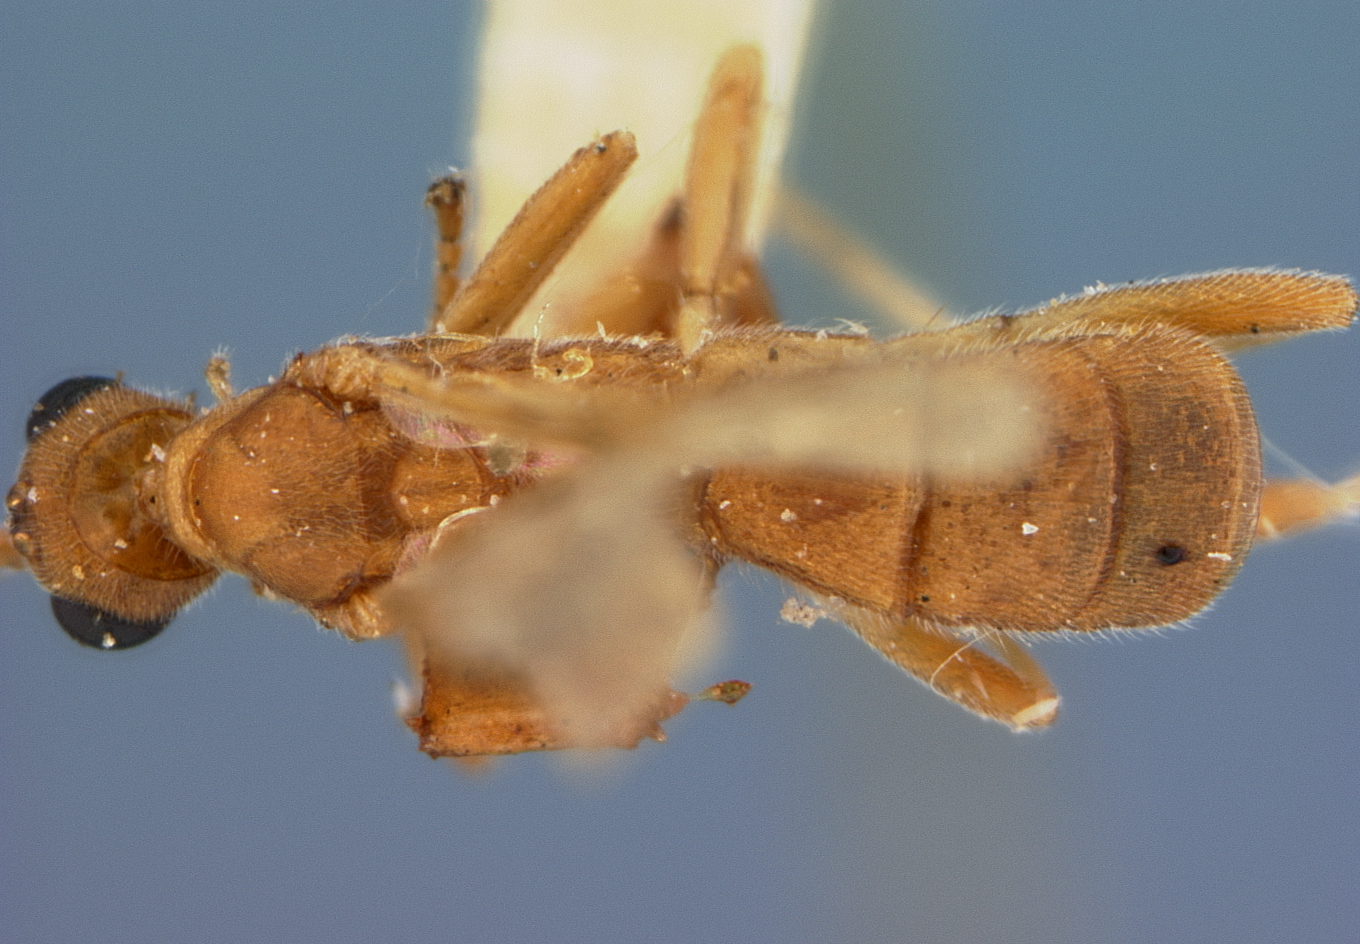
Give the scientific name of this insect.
Rhogas ferruginosus
